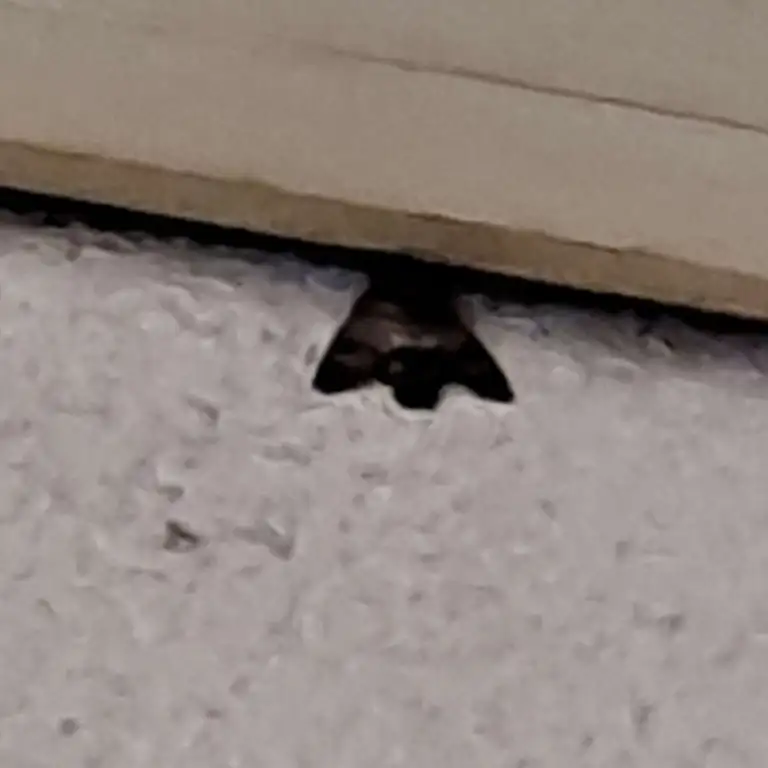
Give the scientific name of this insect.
Macroglossum stellatarum
